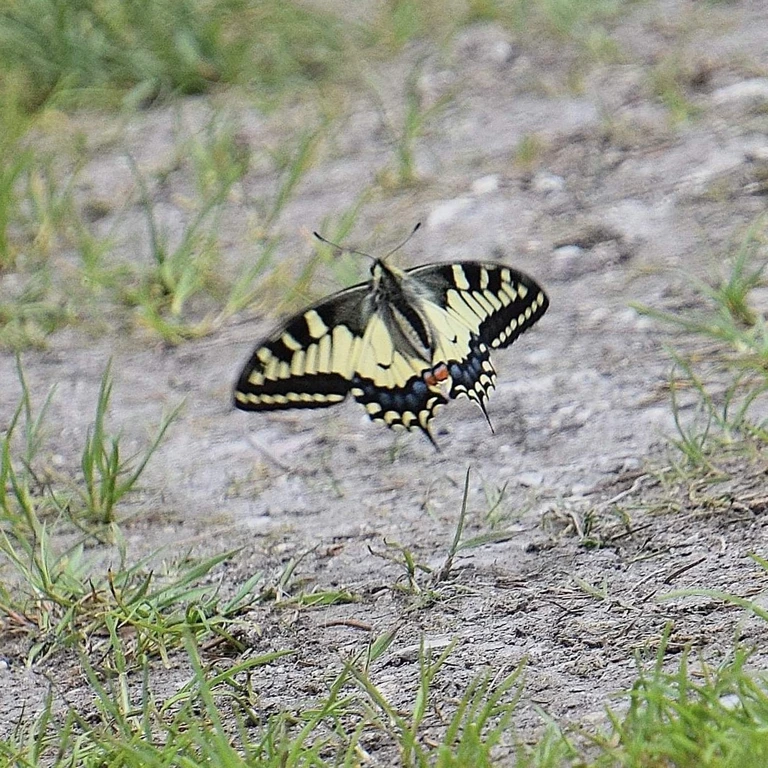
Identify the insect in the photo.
Papilio machaon
